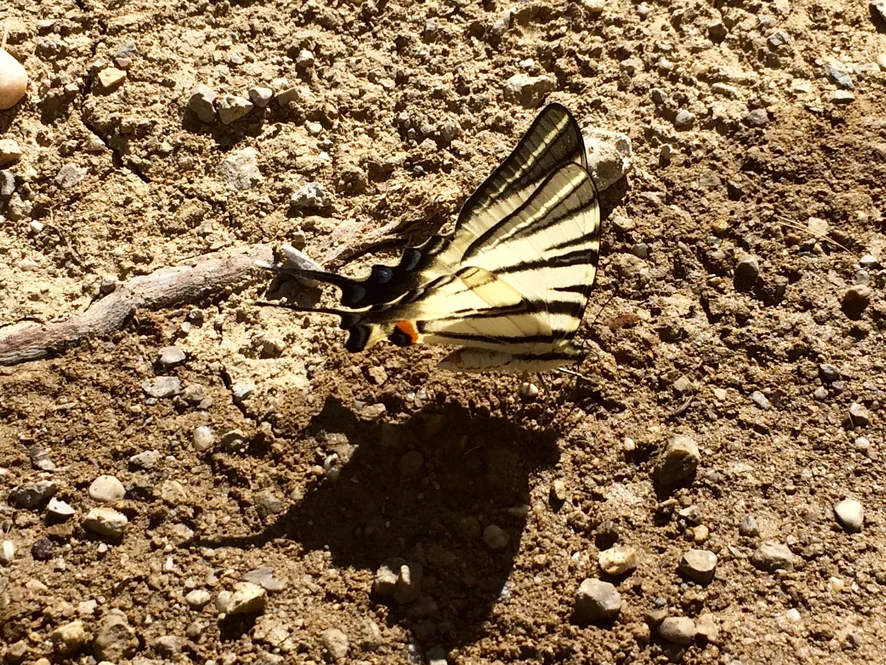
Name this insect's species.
Iphiclides podalirius
